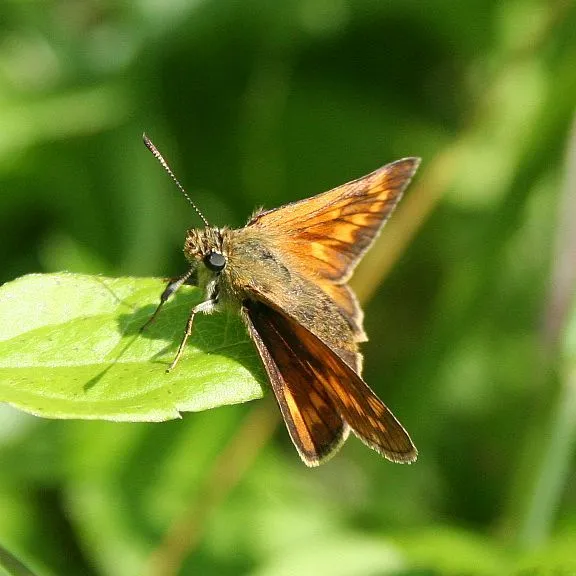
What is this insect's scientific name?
Ochlodes sylvanus (also Ochlodes venata)
